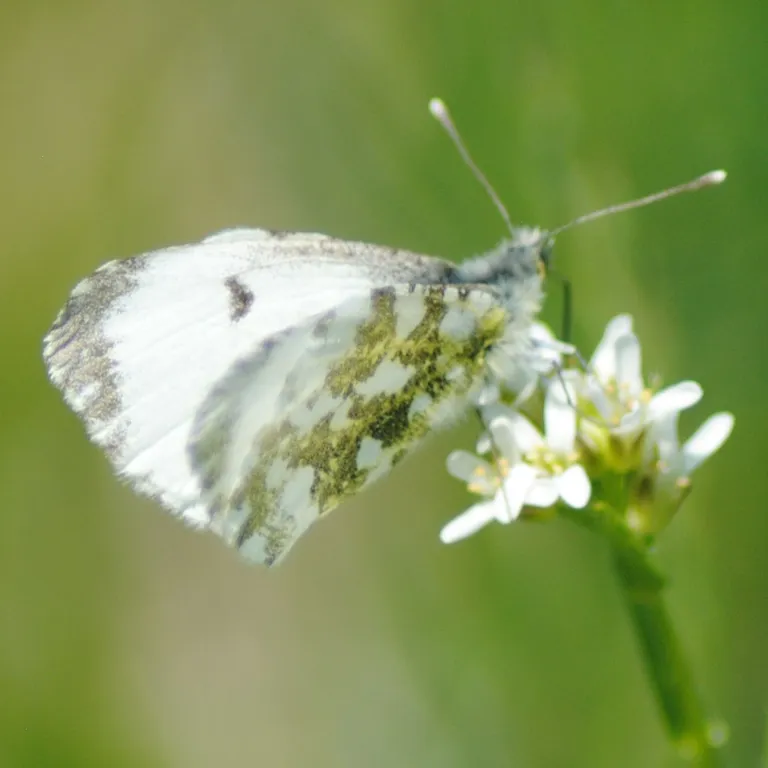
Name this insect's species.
Anthocharis cardamines
